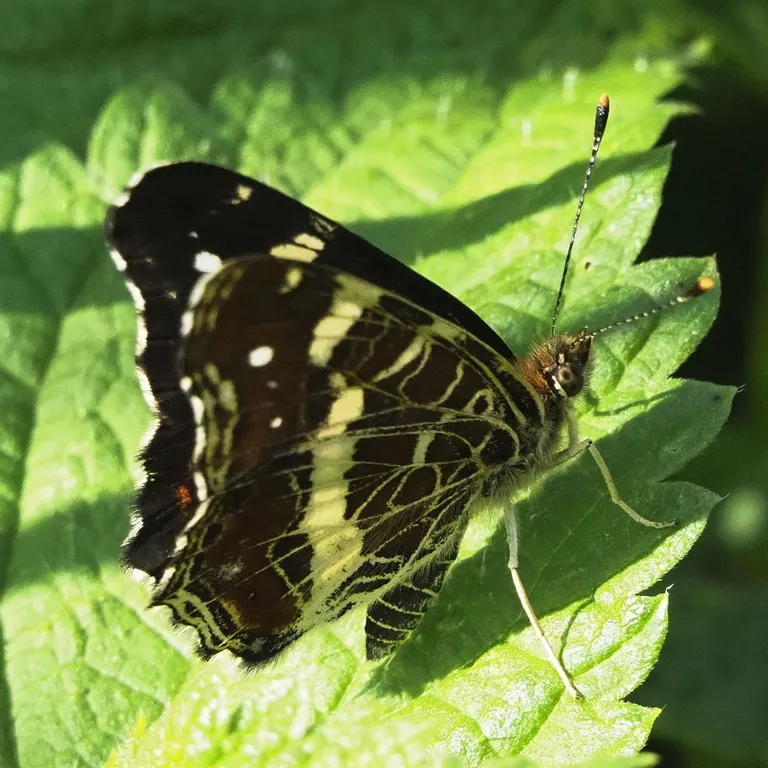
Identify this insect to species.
Araschnia levana
